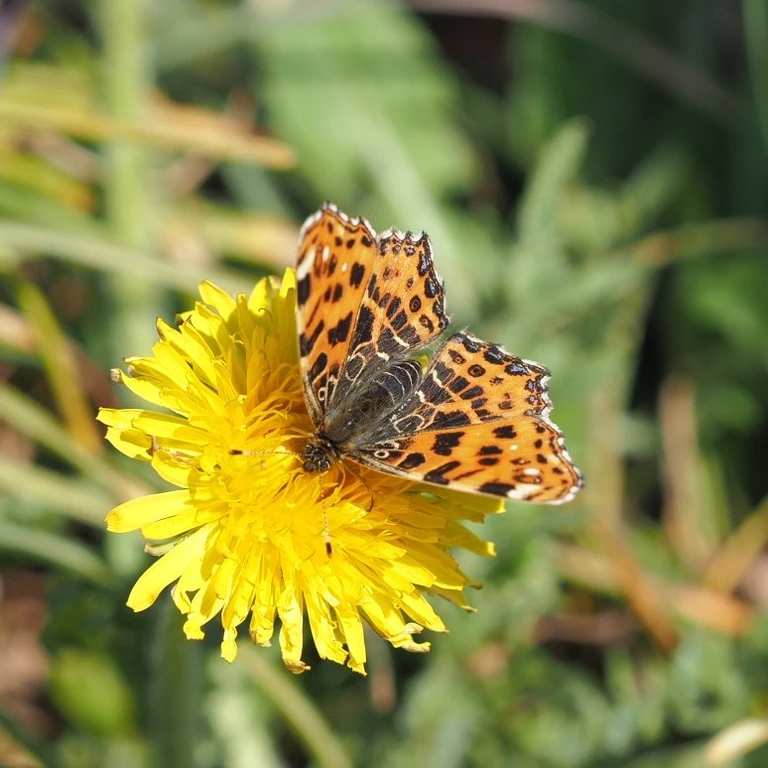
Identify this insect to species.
Araschnia levana
